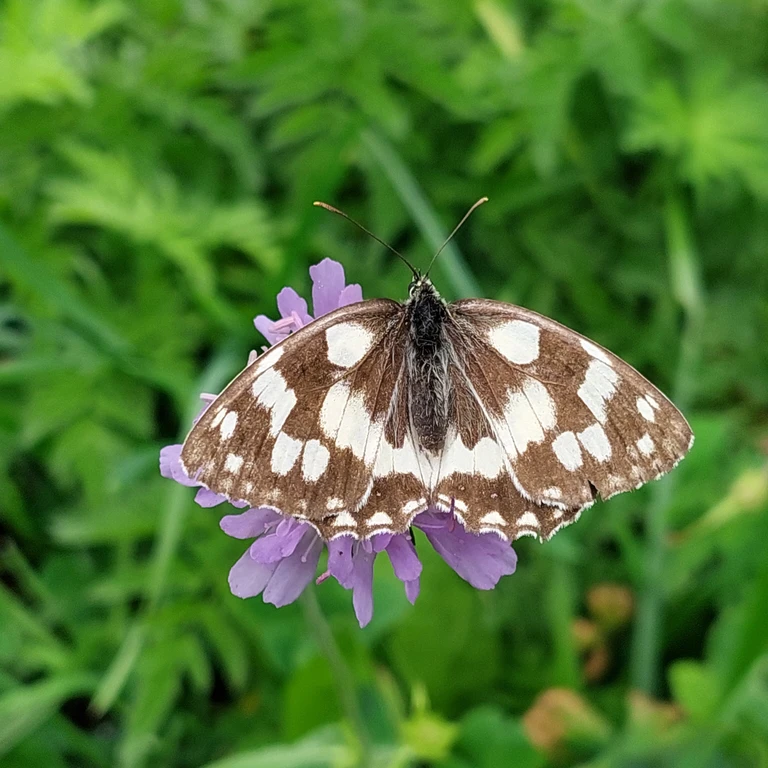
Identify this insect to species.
Melanargia galathea
